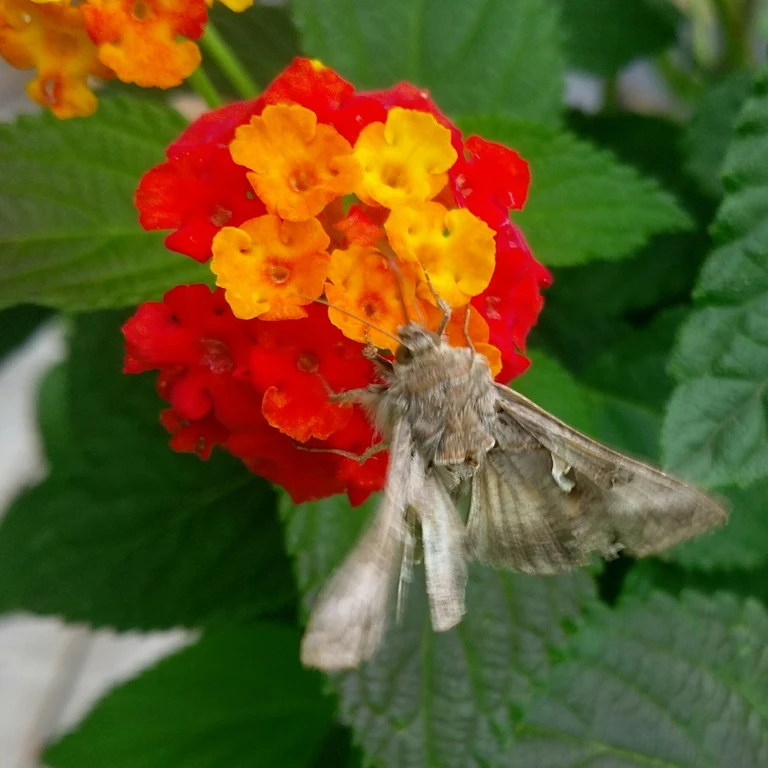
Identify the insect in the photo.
Autographa gamma
